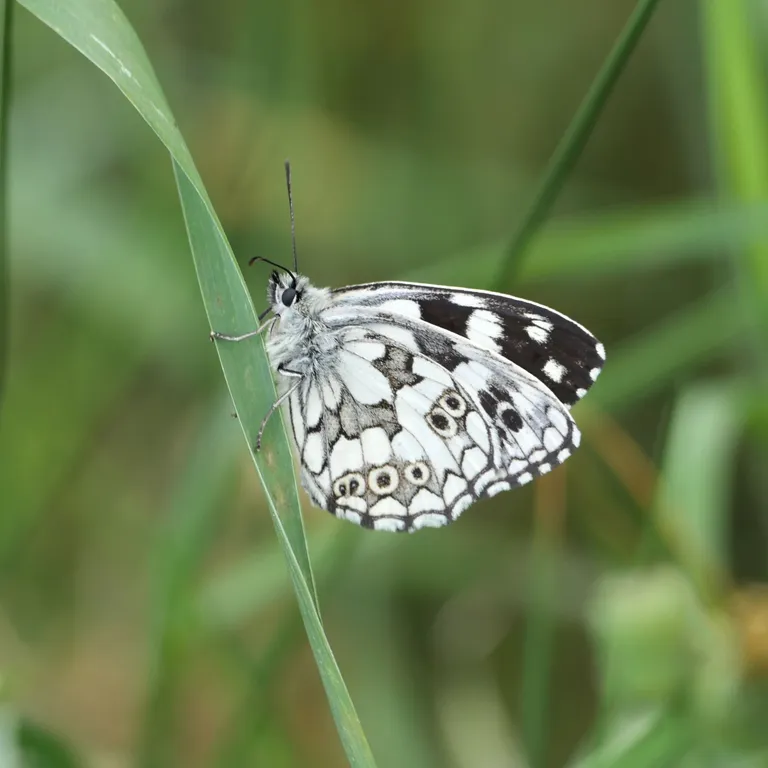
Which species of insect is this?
Melanargia galathea
